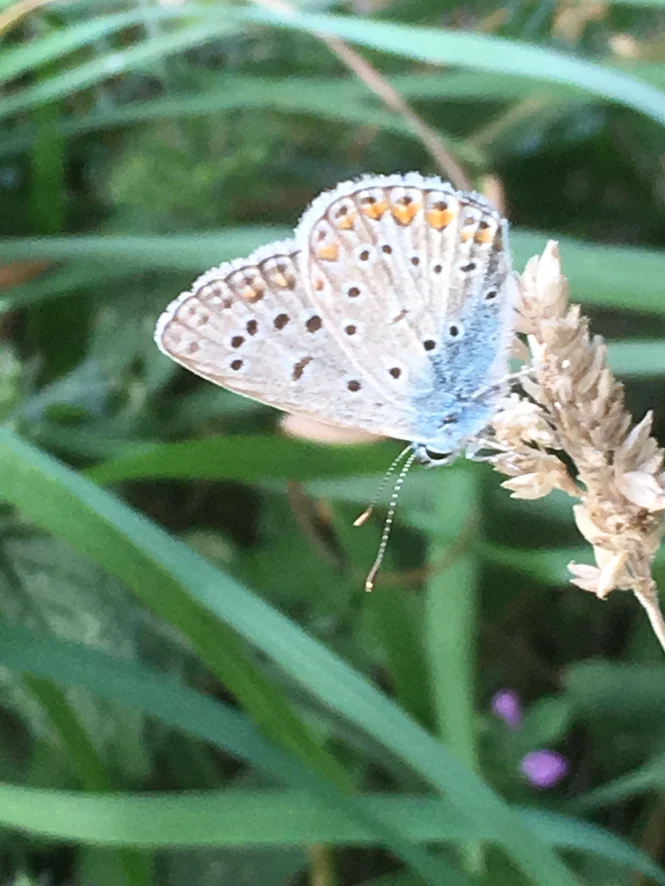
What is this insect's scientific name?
Polyommatus icarus
